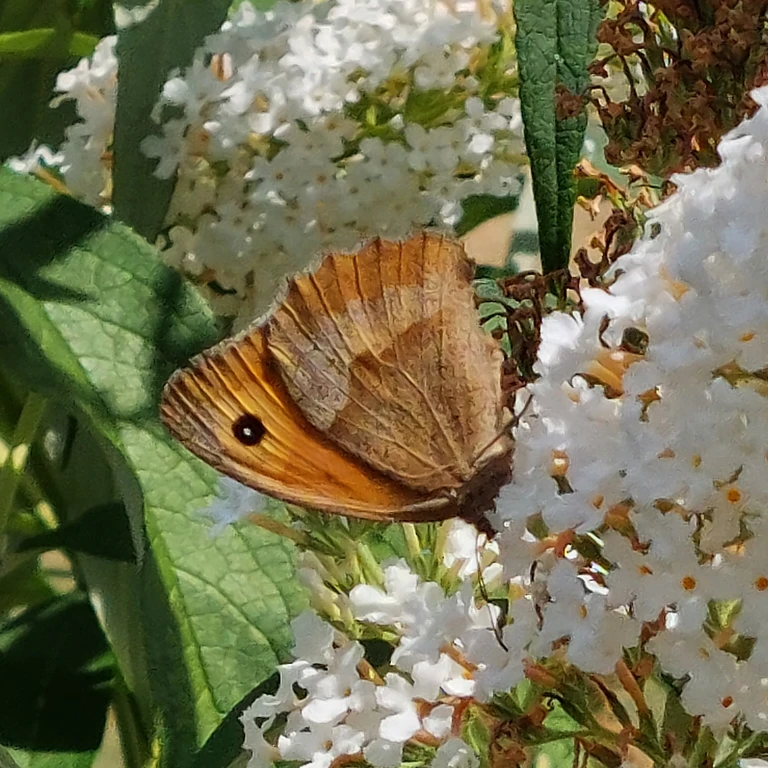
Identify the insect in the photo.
Maniola jurtina
